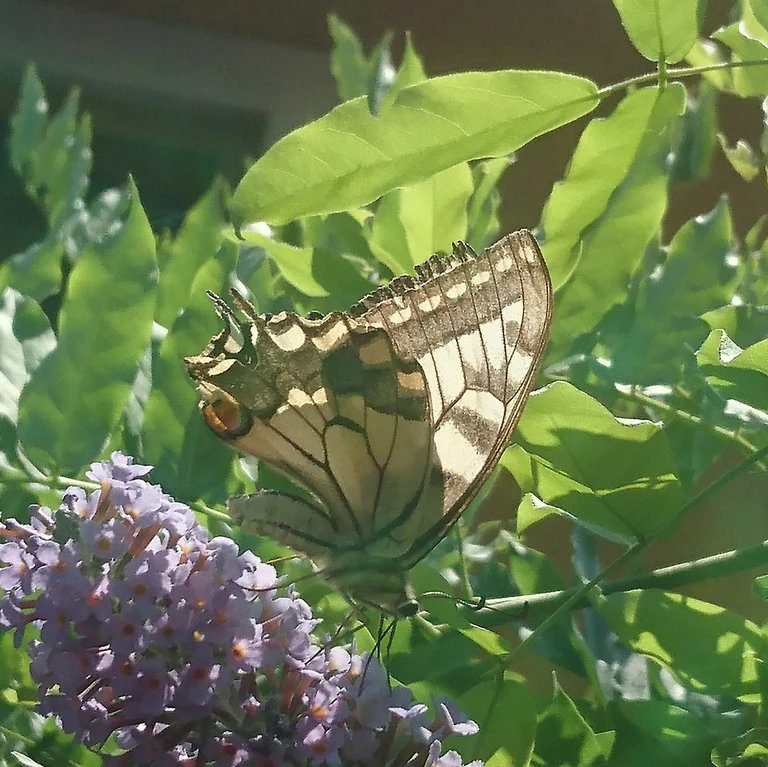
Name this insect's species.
Papilio machaon
